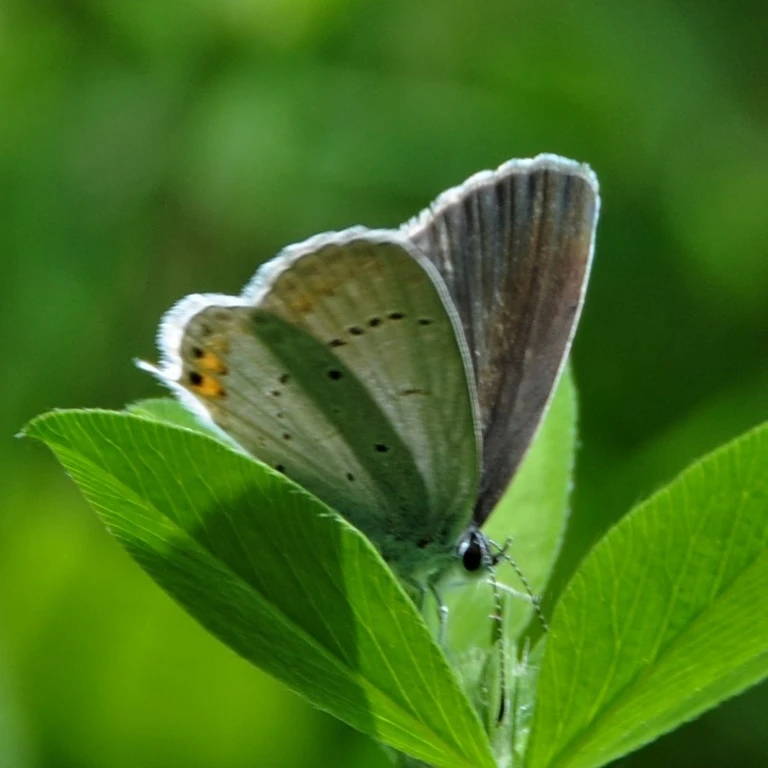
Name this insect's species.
Cupido argiades (also Elkalyce argiades)
